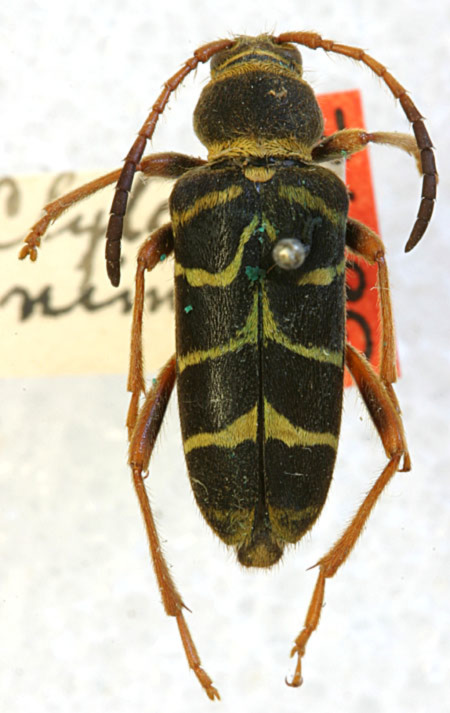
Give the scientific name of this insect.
Clytopsis nimbata (also Clytopsis dimidiaticornis)
